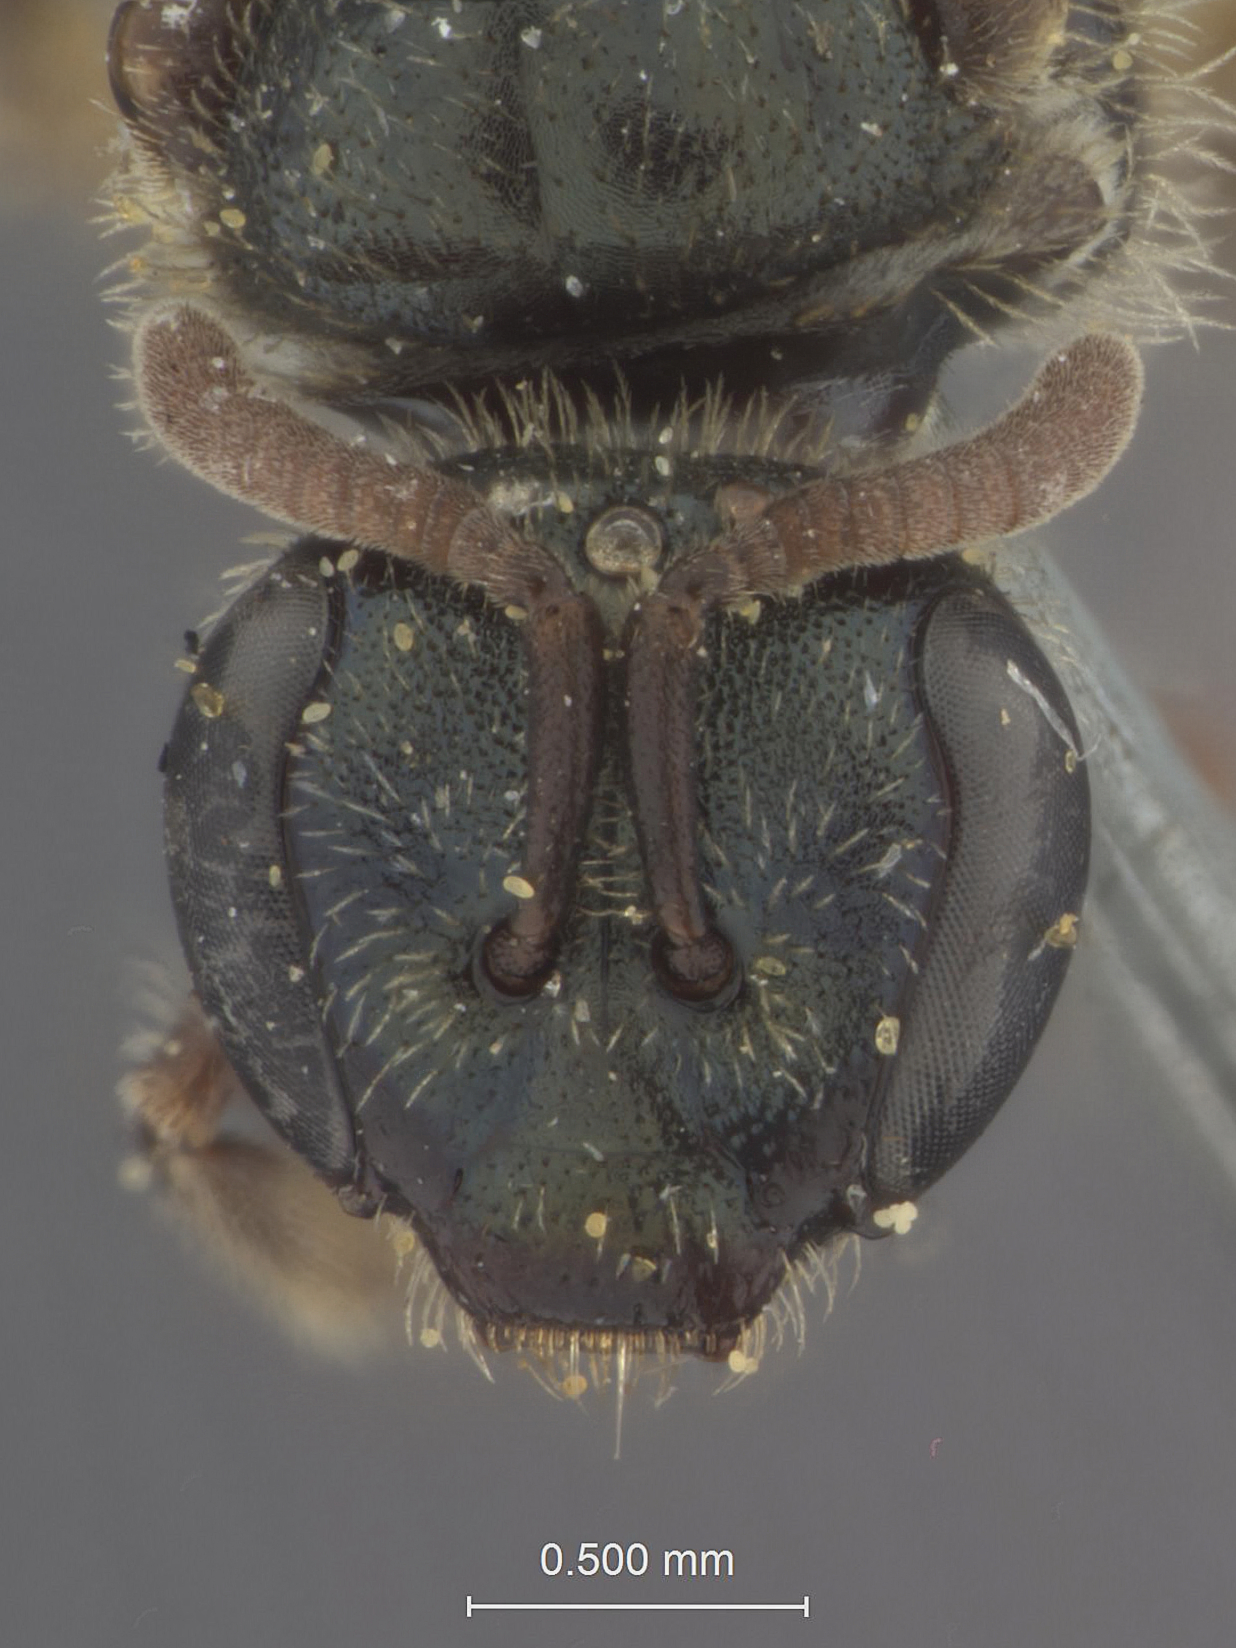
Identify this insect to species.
Halictus tenax
